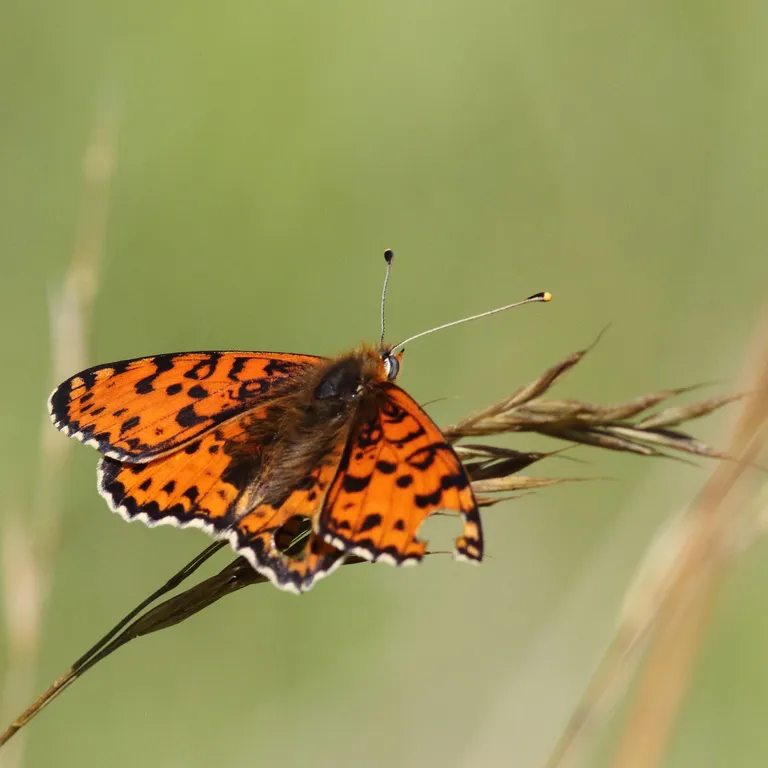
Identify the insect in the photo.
Melitaea didyma
